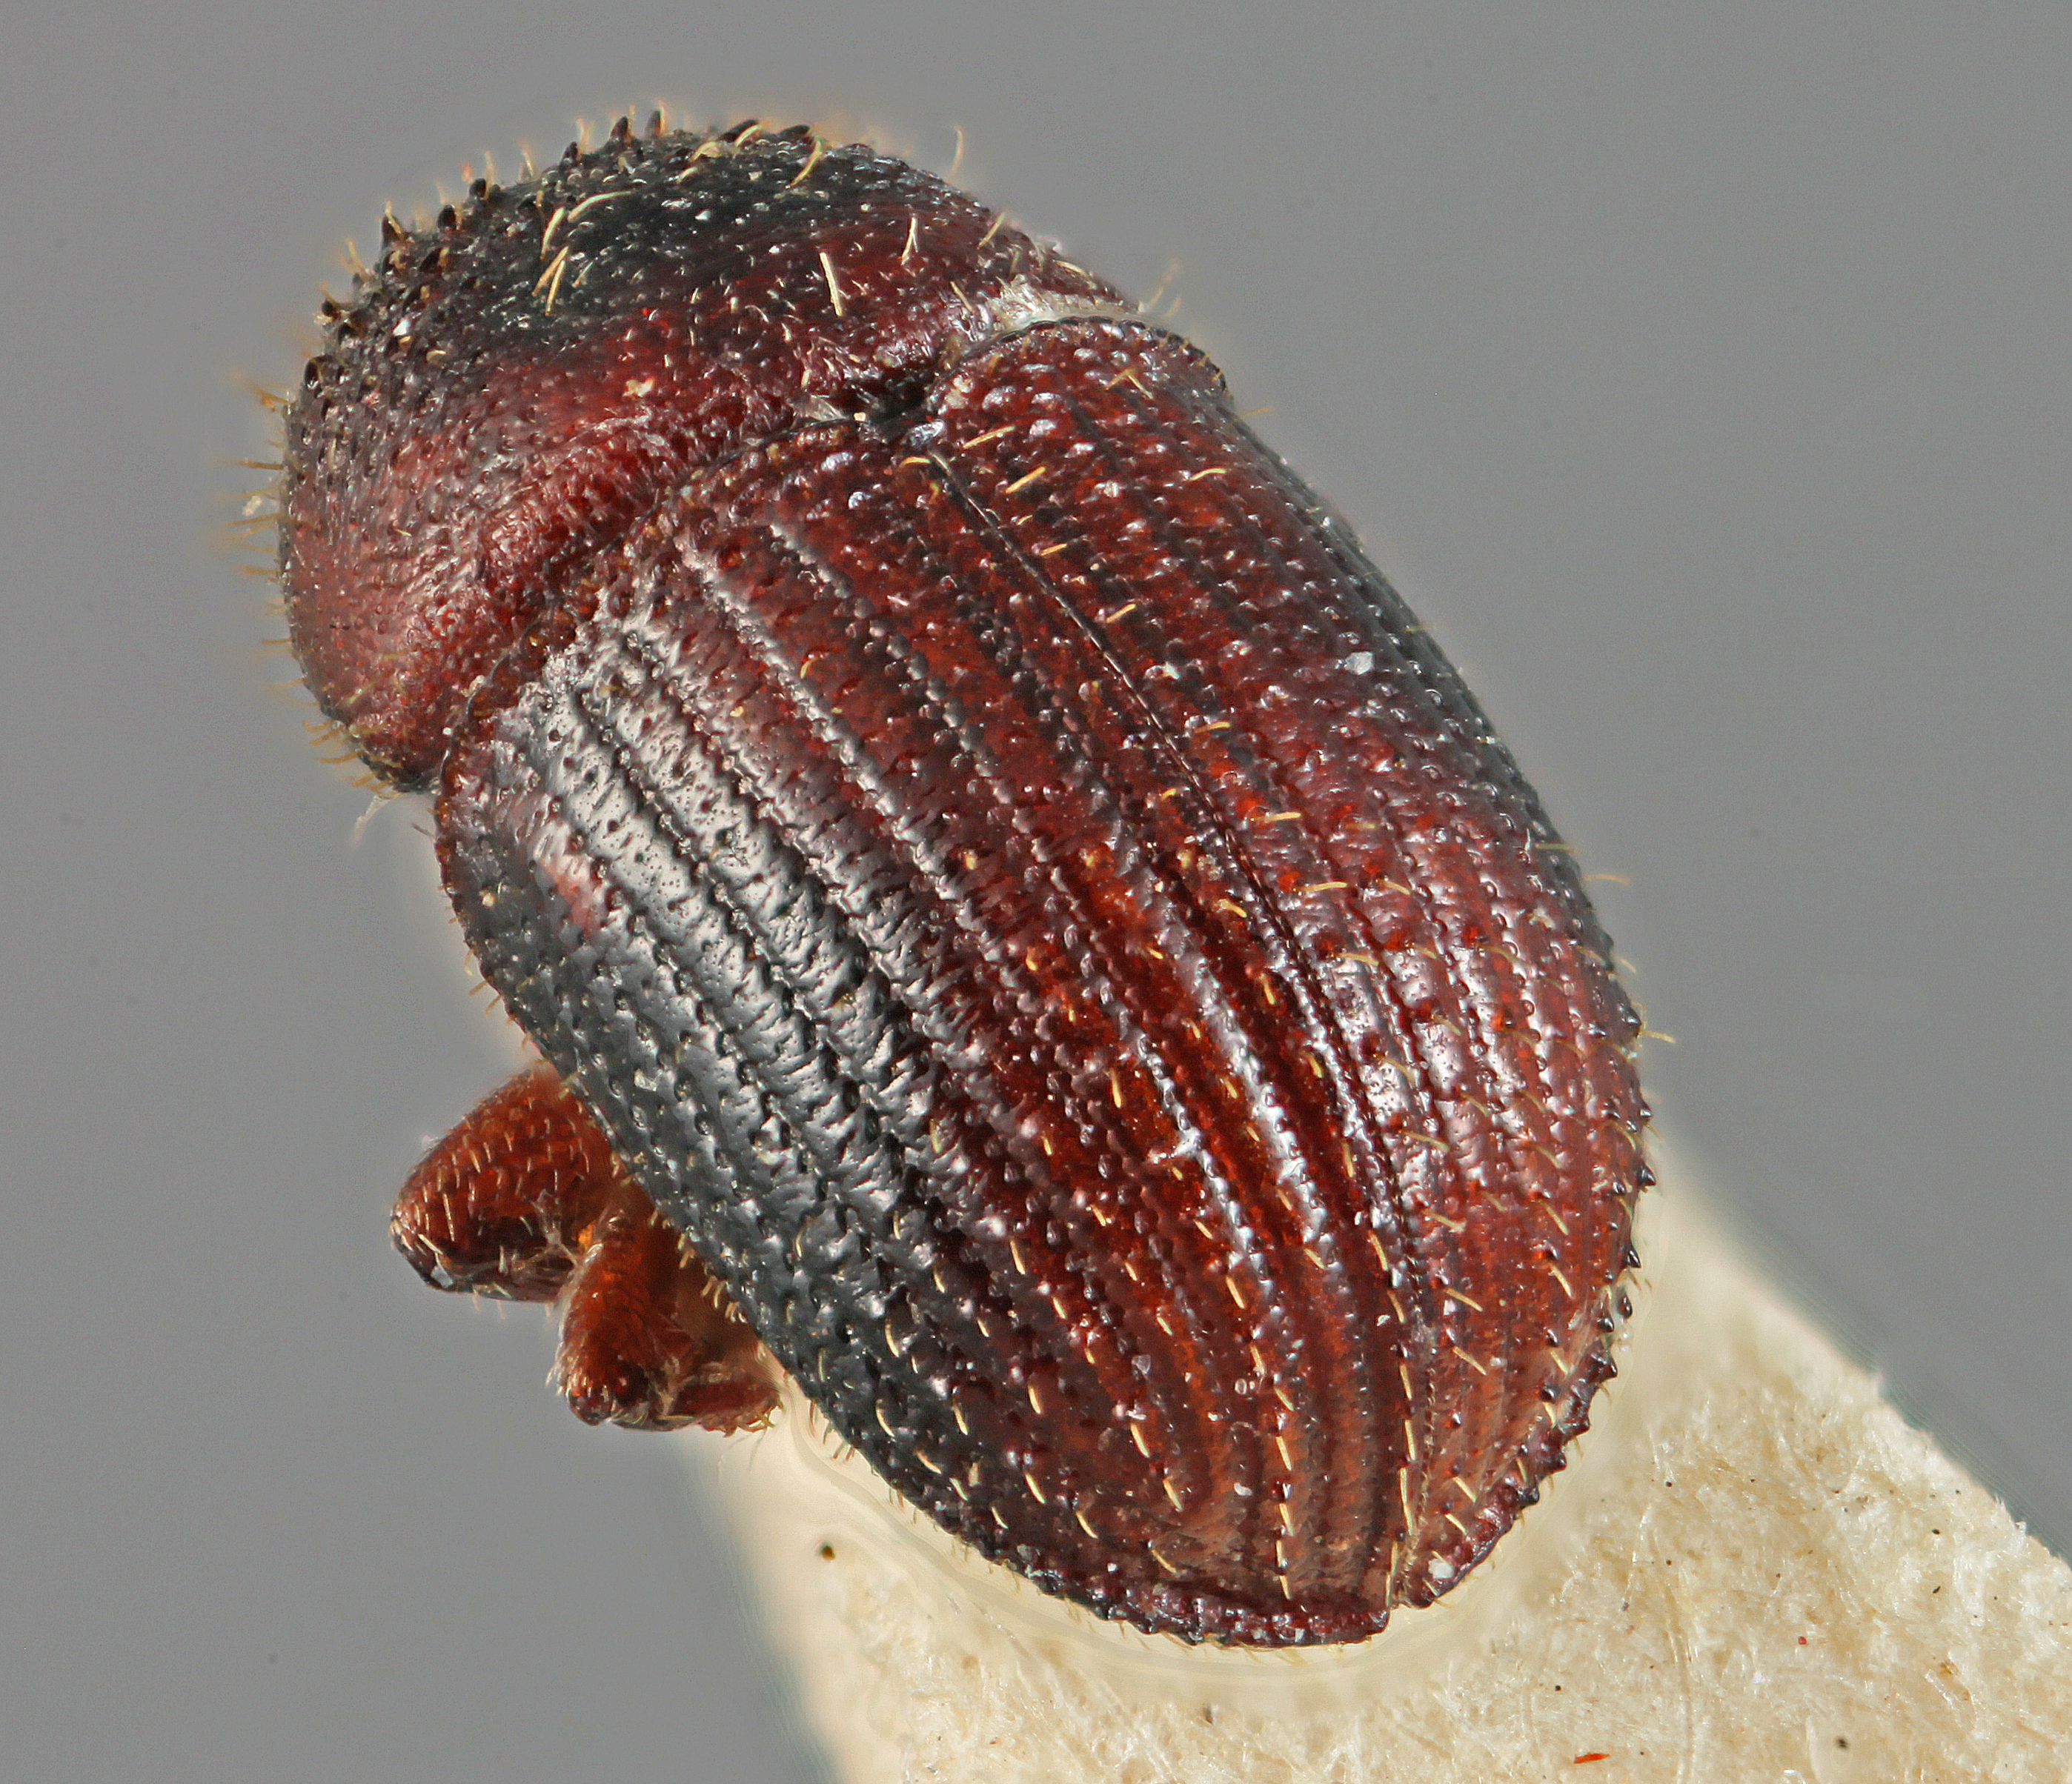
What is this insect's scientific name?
Phloeotribus bolivianus
